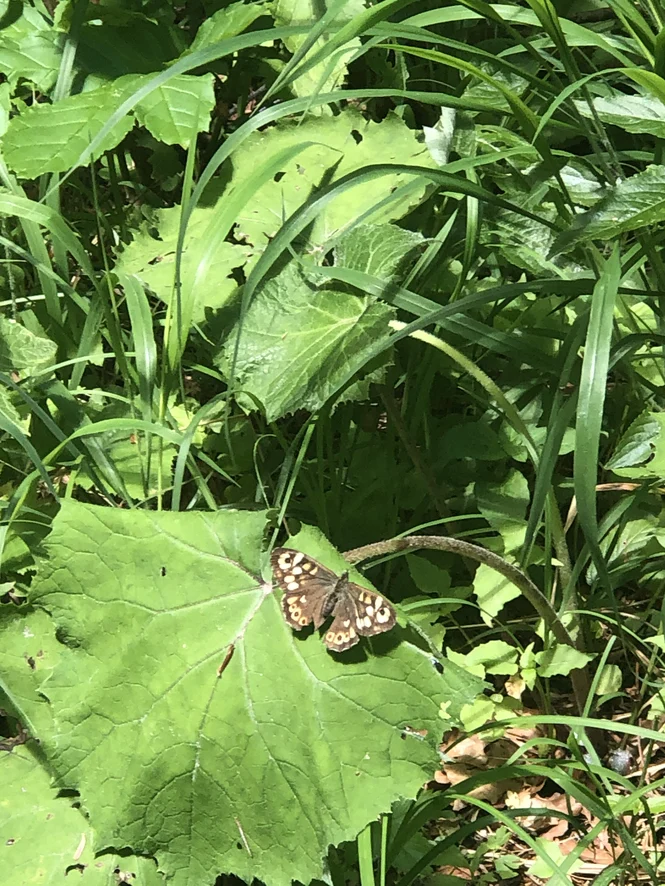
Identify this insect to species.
Pararge aegeria
